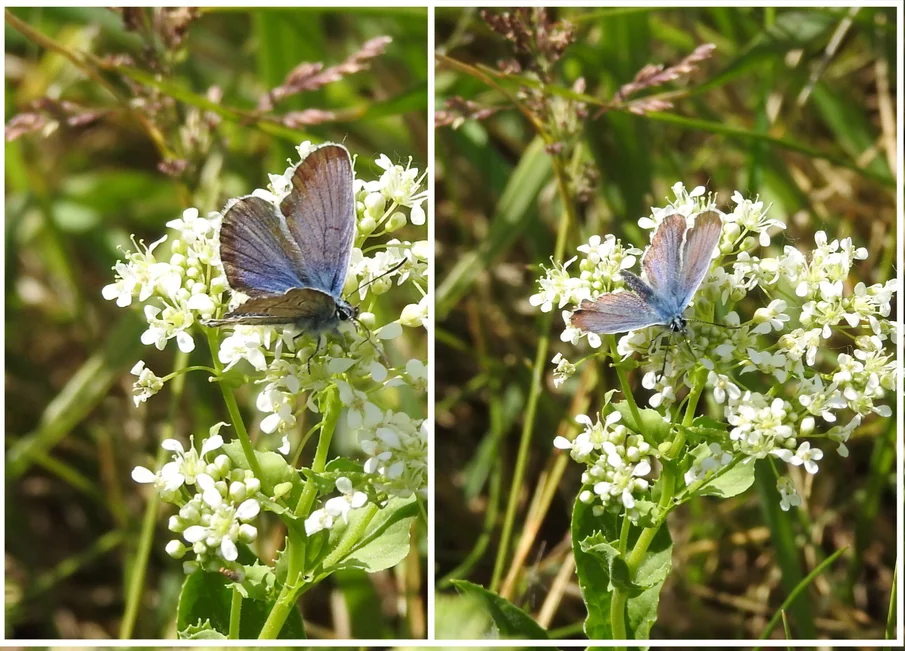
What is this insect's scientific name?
Plebejus argus
